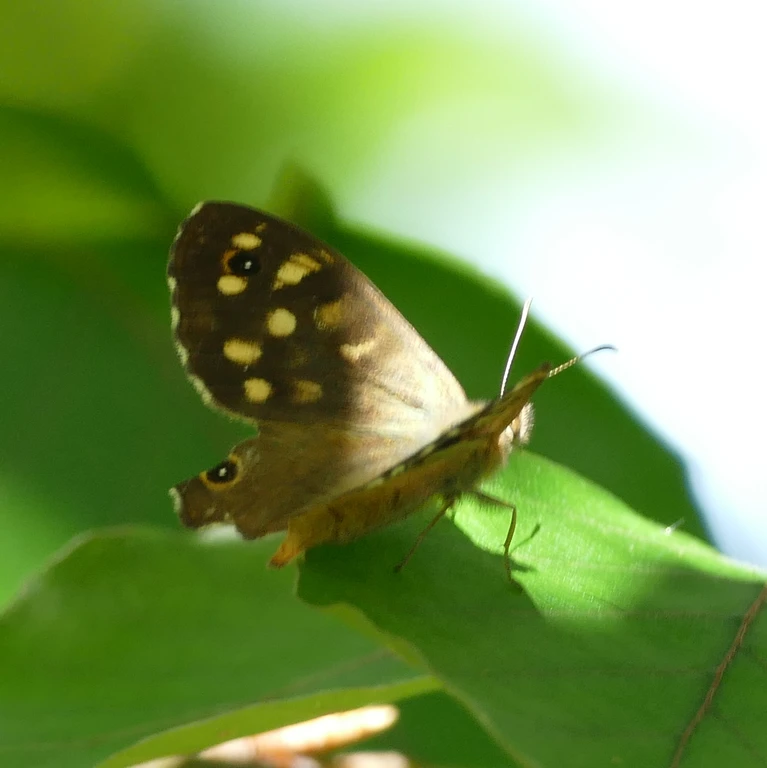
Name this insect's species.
Pararge aegeria
